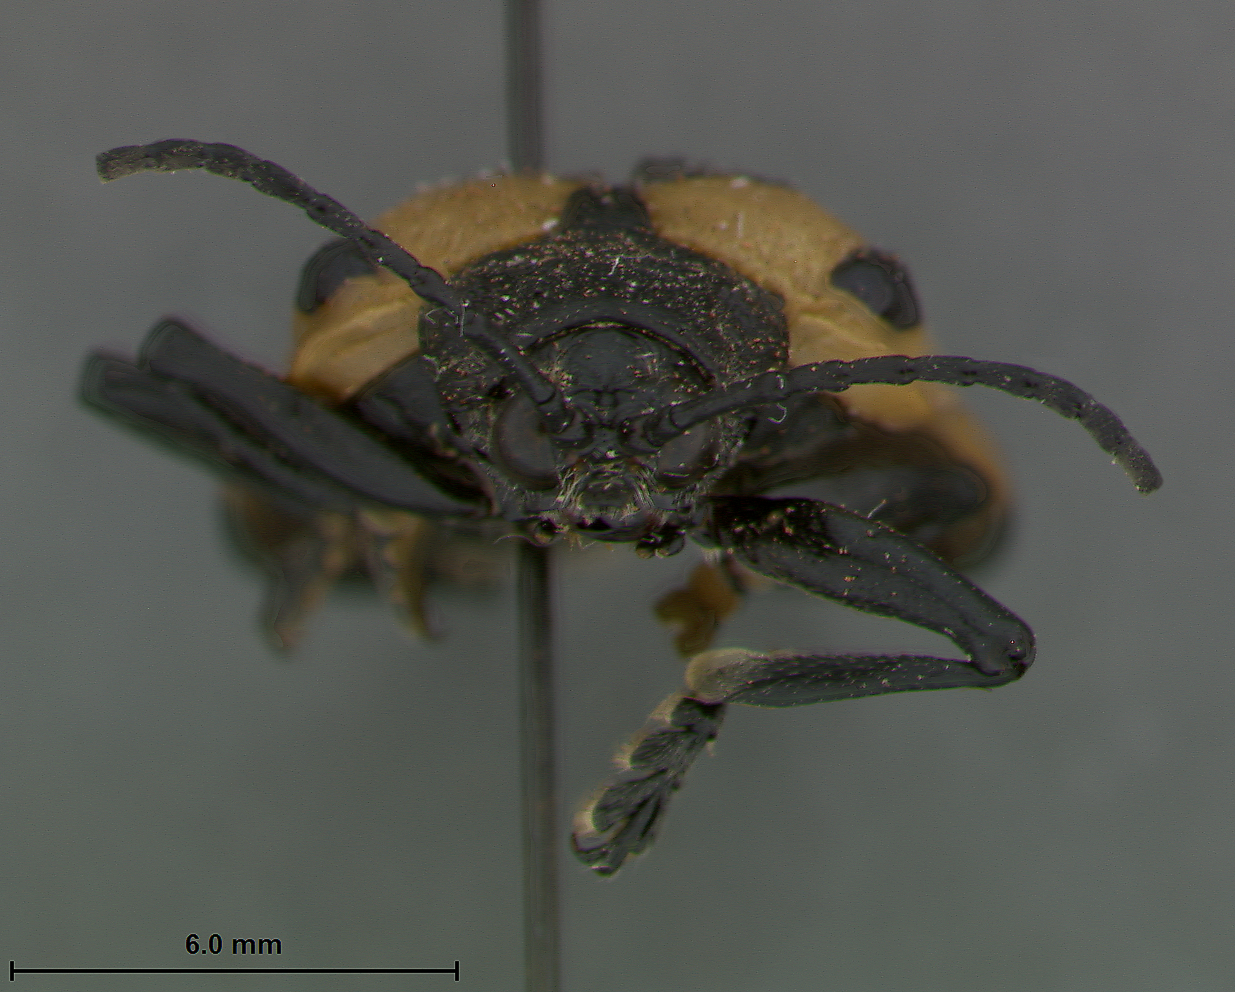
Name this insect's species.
Cryptocephalus crenatostriatus
